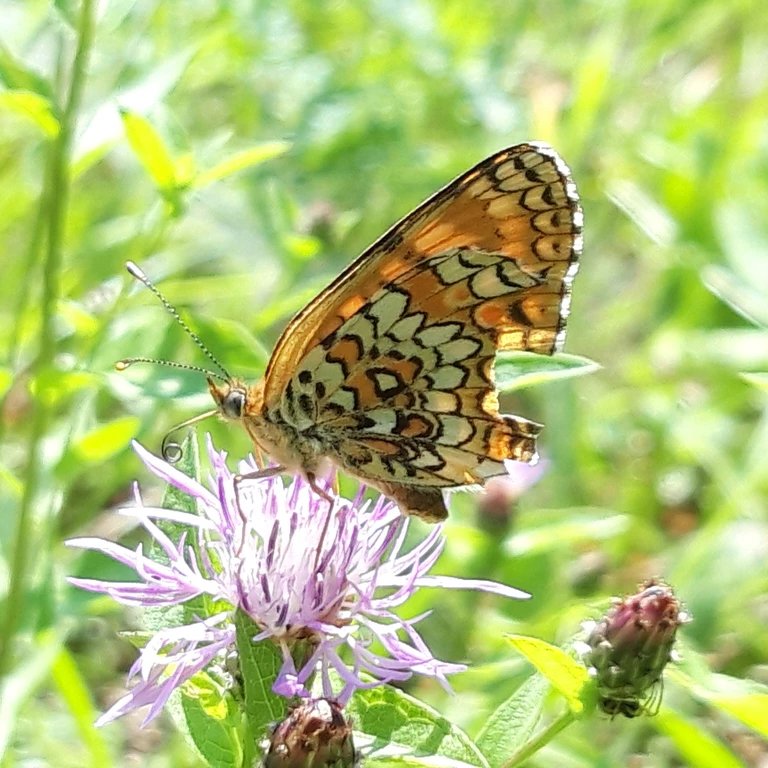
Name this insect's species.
Melitaea phoebe
